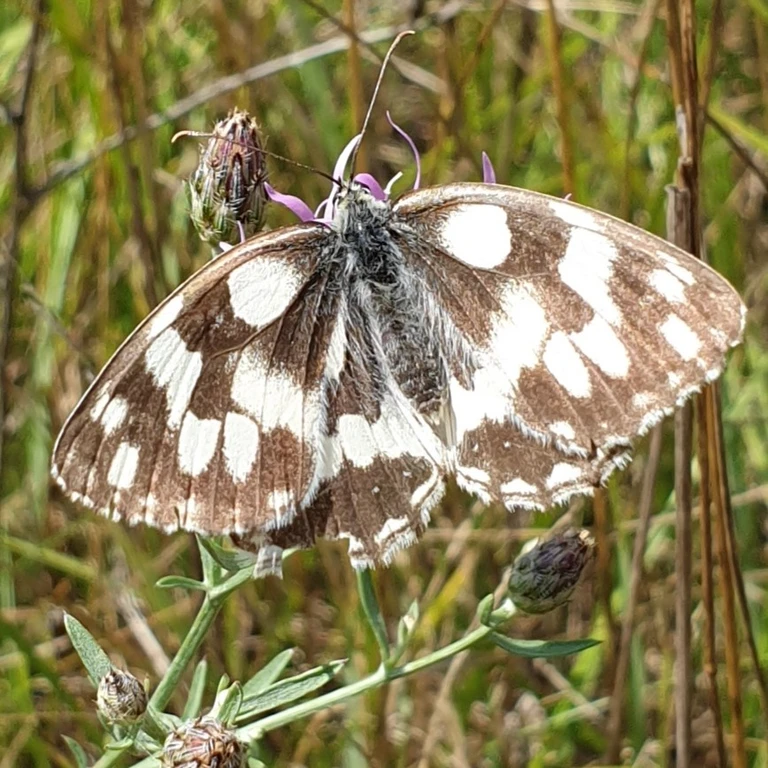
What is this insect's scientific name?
Melanargia galathea
